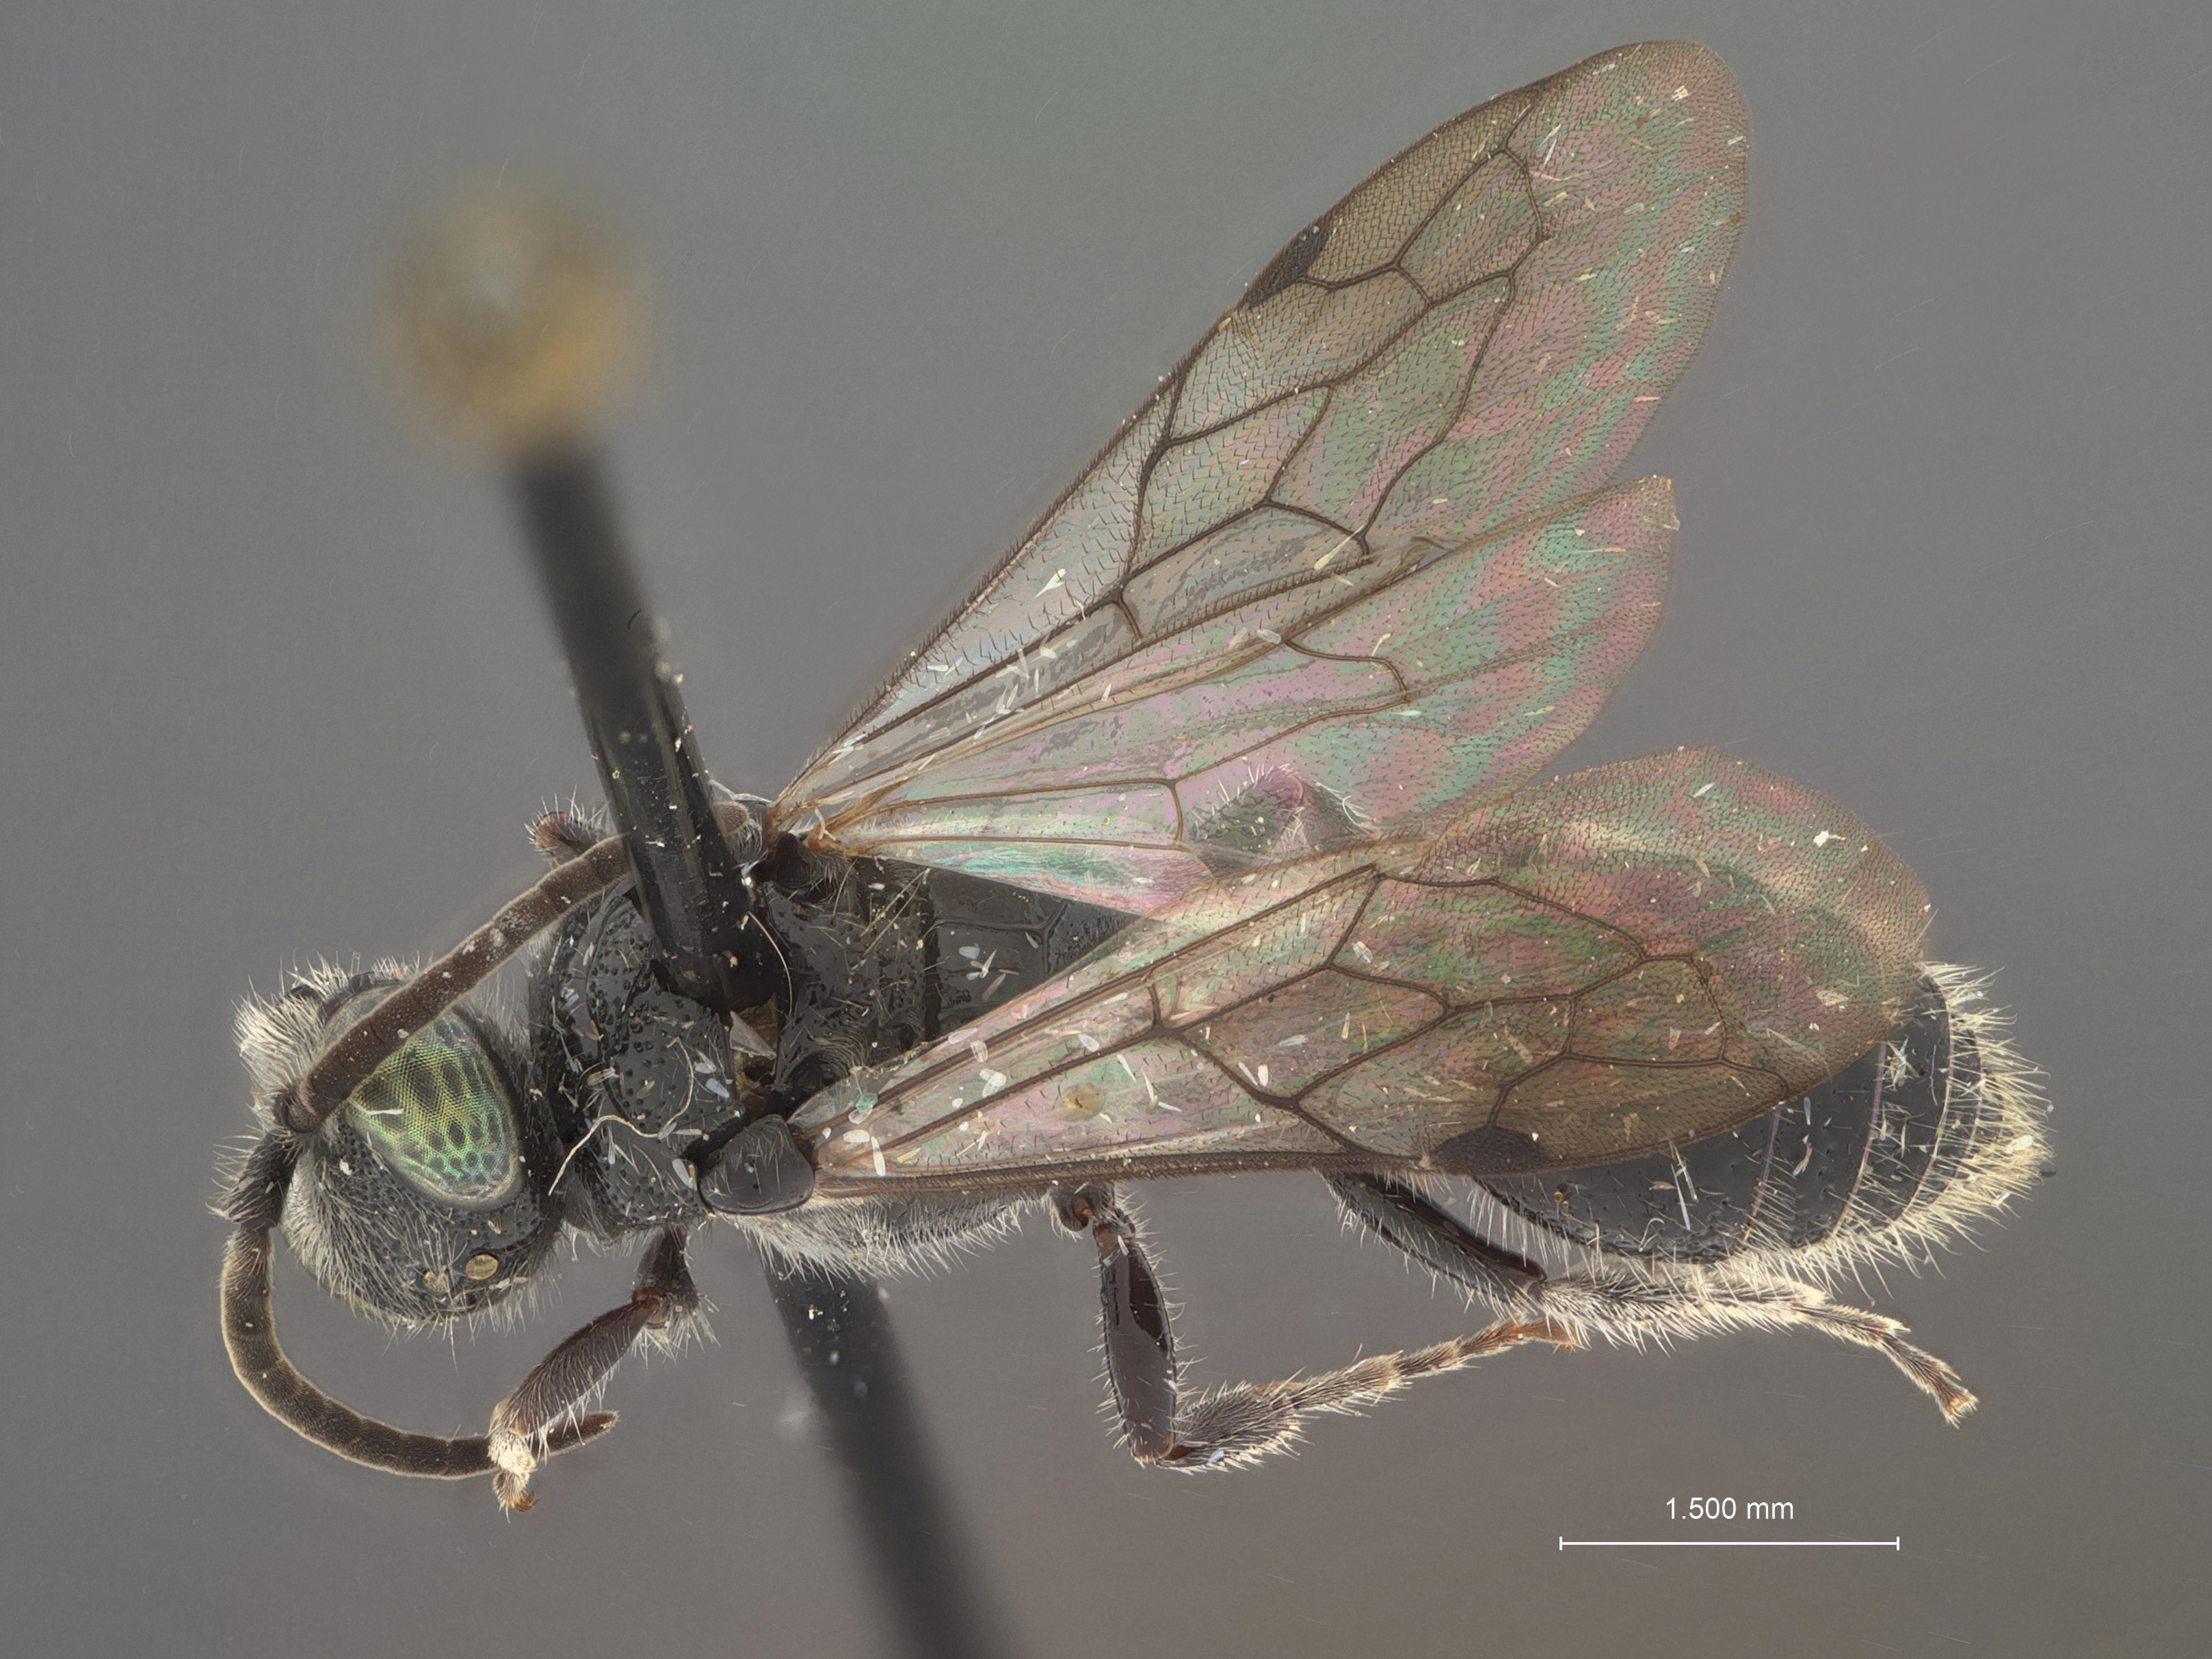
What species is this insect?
Tiphia pacazo
